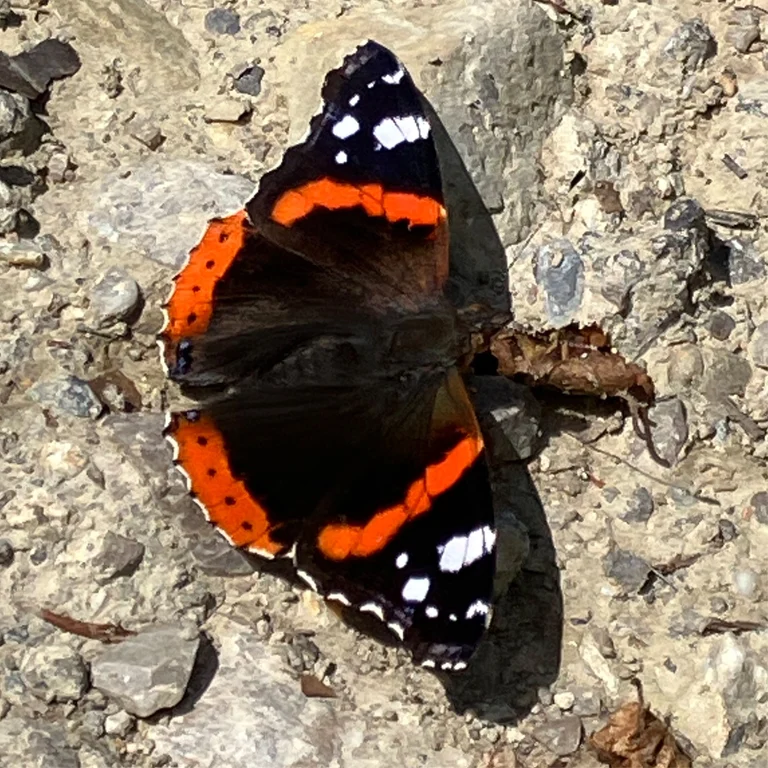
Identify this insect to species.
Vanessa atalanta
